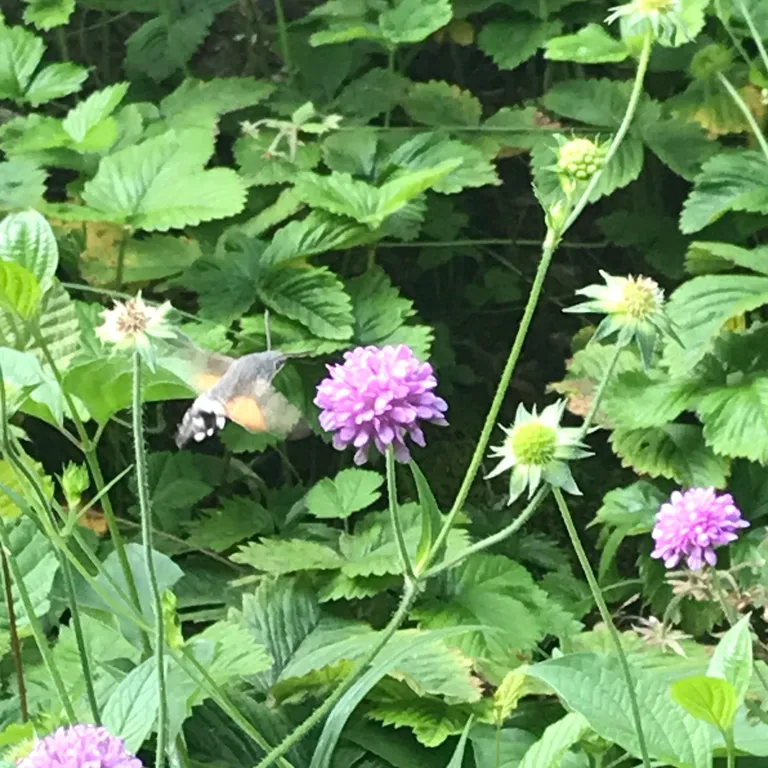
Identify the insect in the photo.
Macroglossum stellatarum
